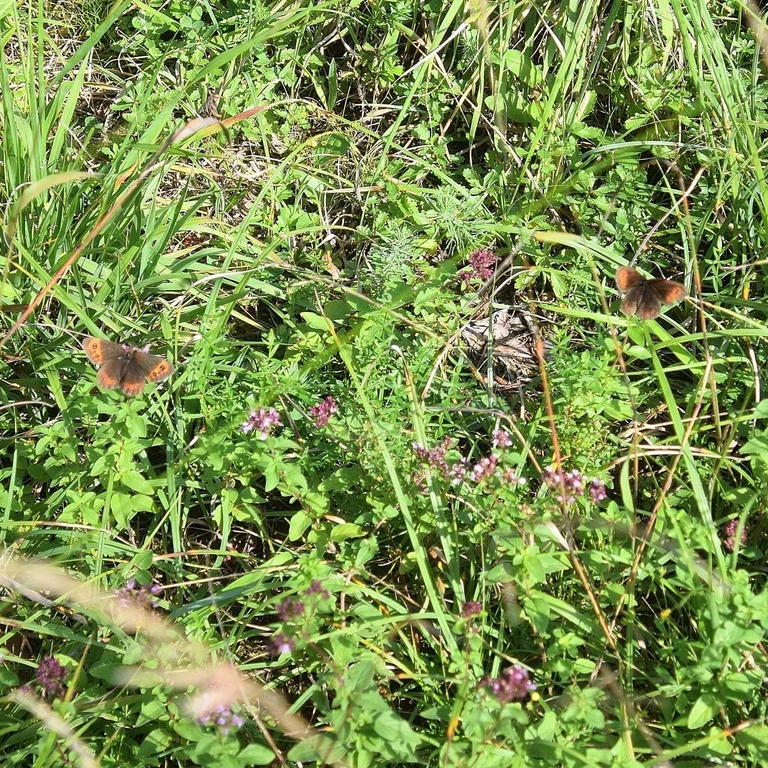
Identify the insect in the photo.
Erebia aethiops
